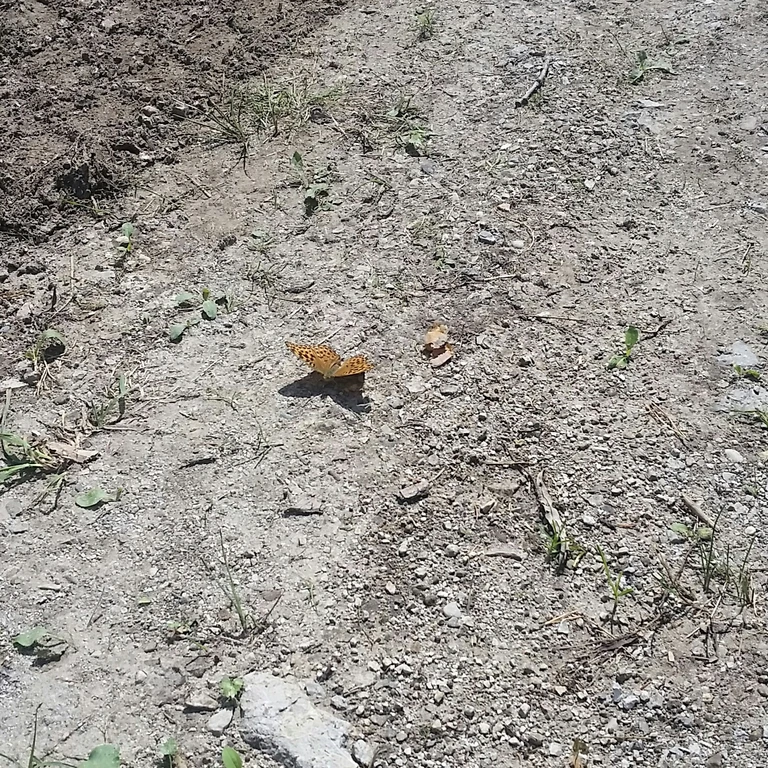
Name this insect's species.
Argynnis paphia
